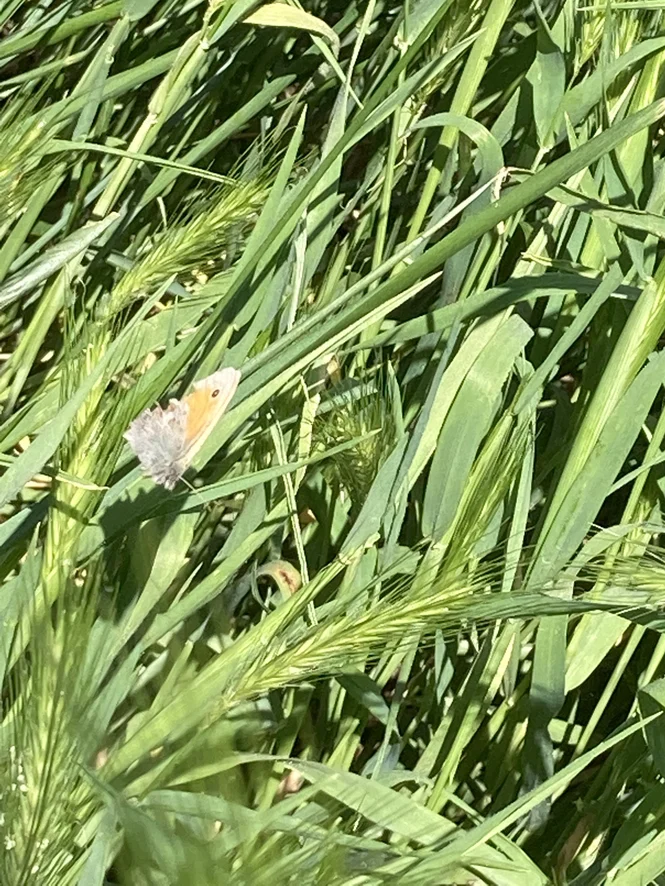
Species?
Coenonympha pamphilus
